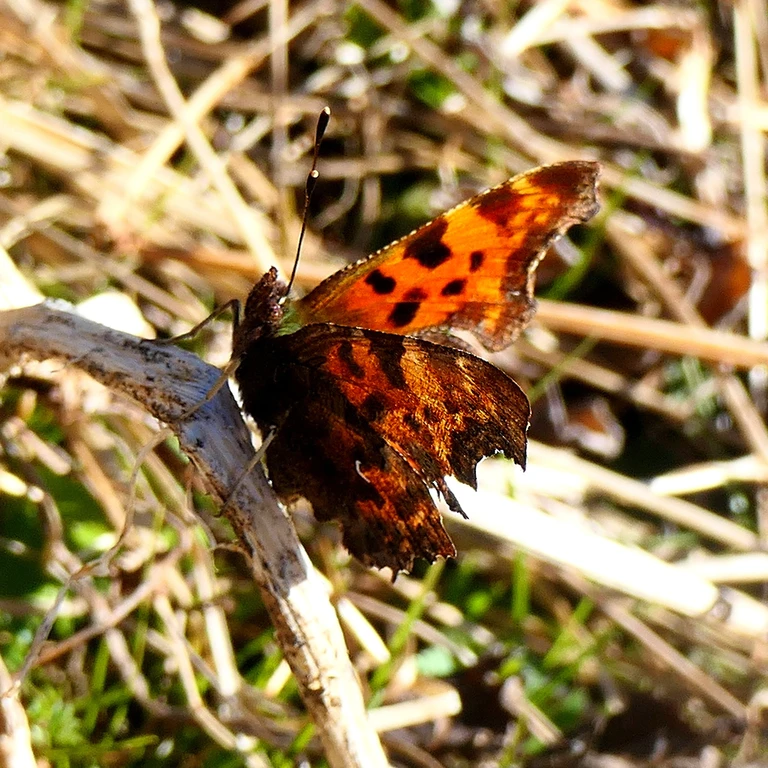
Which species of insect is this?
Polygonia c-album
